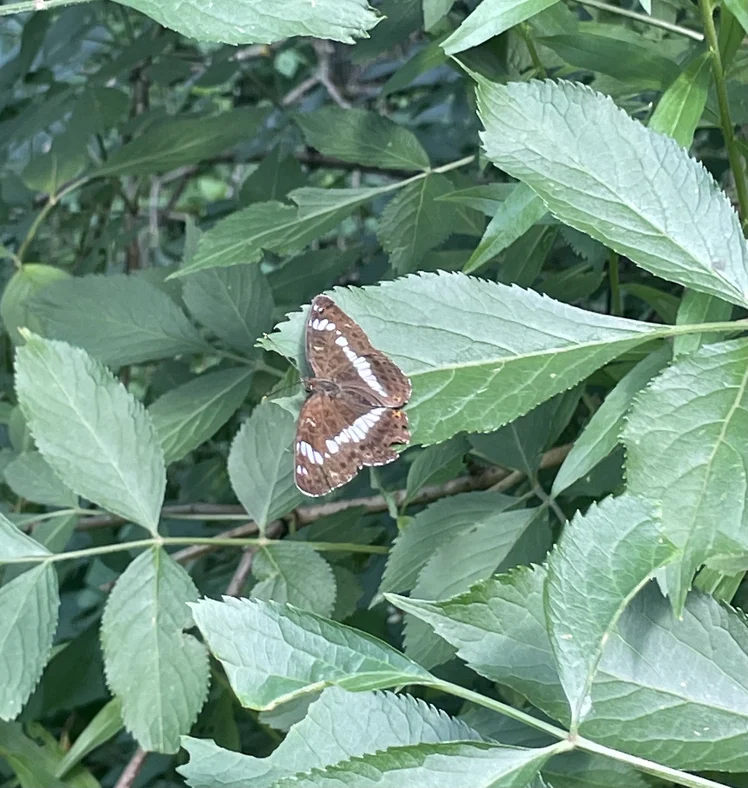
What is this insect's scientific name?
Limenitis camilla (also Ladoga camilla)
